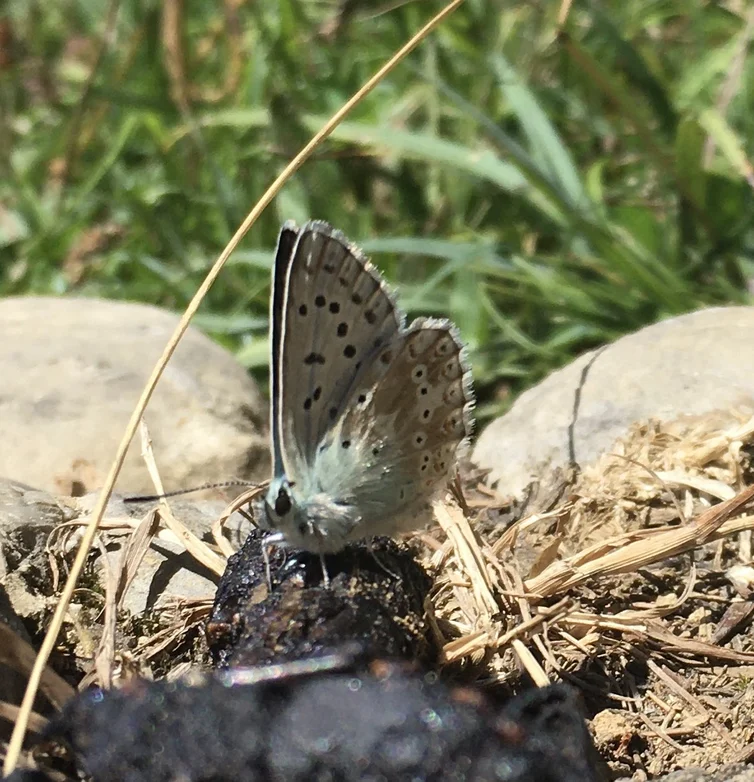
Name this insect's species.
Lysandra coridon
